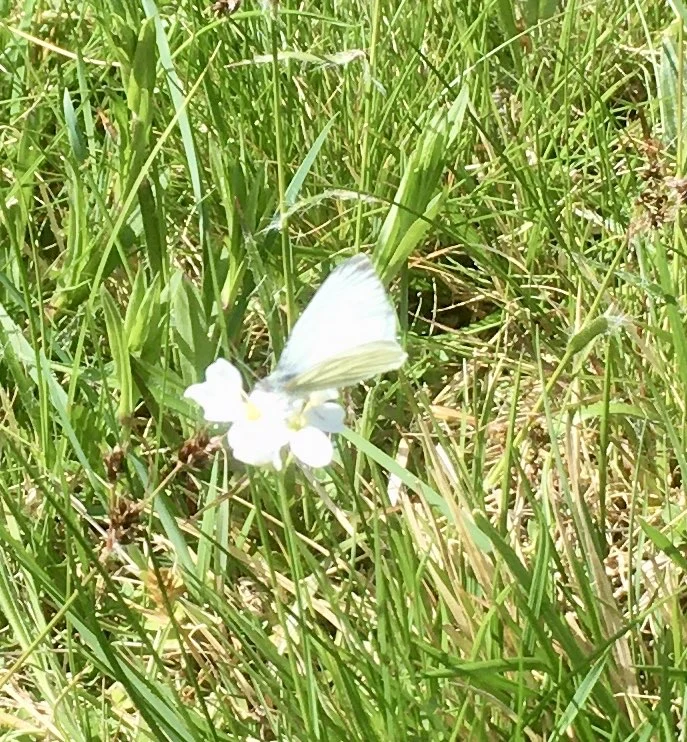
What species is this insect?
Pieris napi
